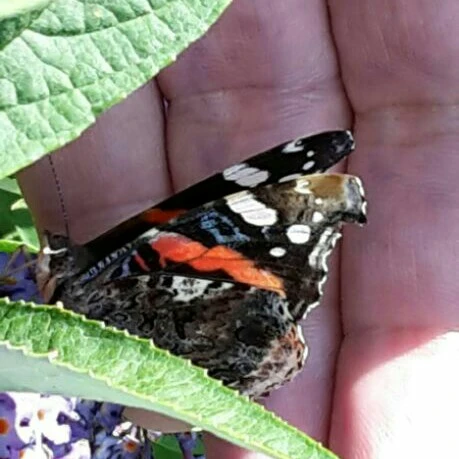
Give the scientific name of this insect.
Vanessa atalanta
